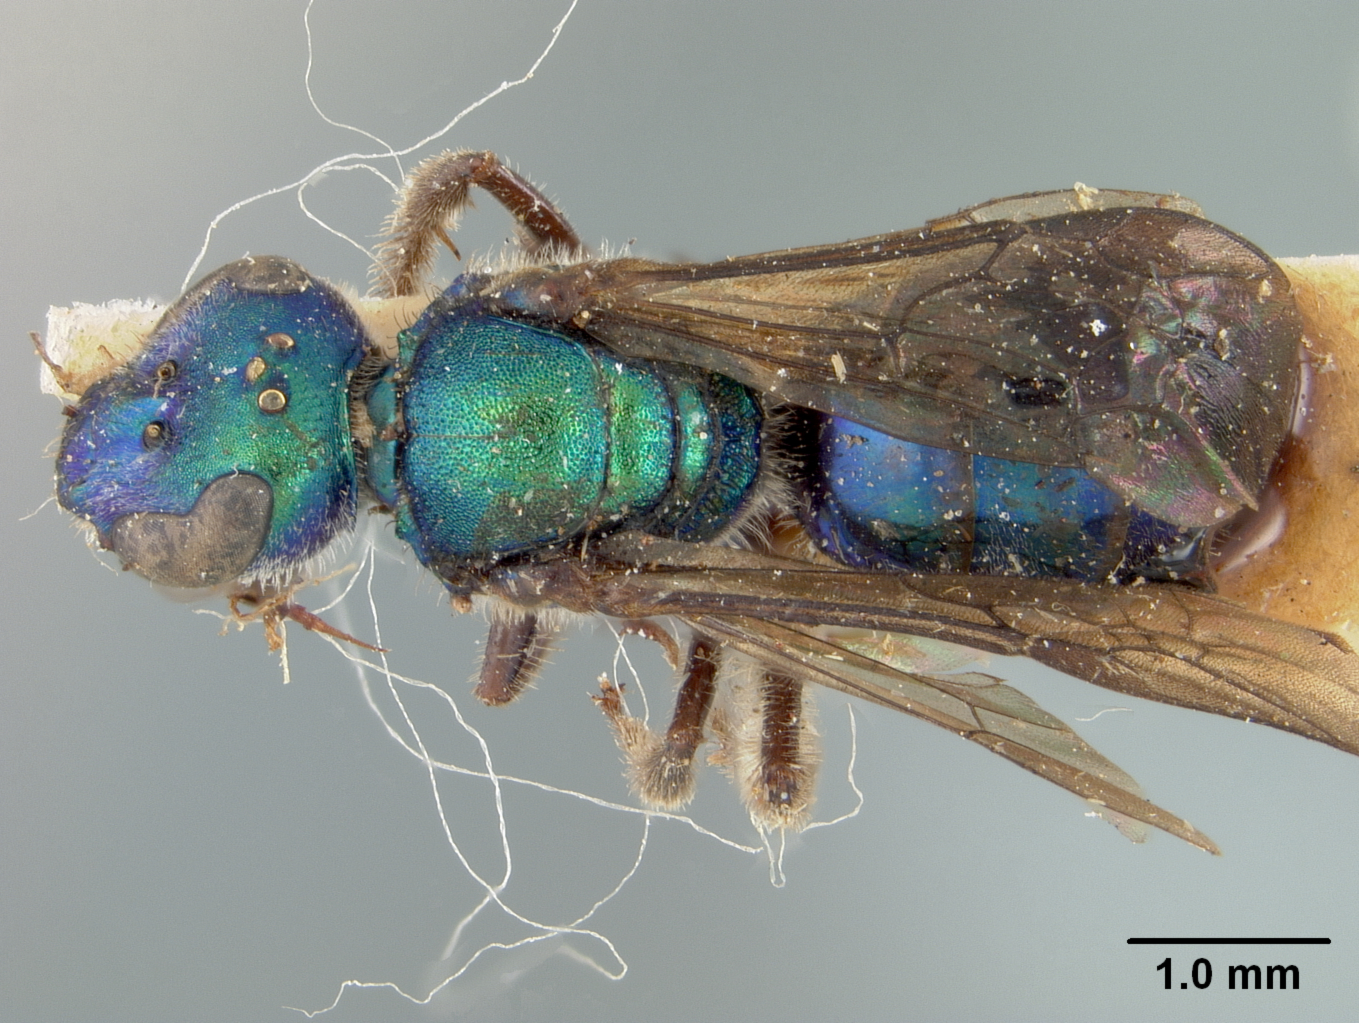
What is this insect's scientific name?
Oxystoglossa cyaneoviridis
